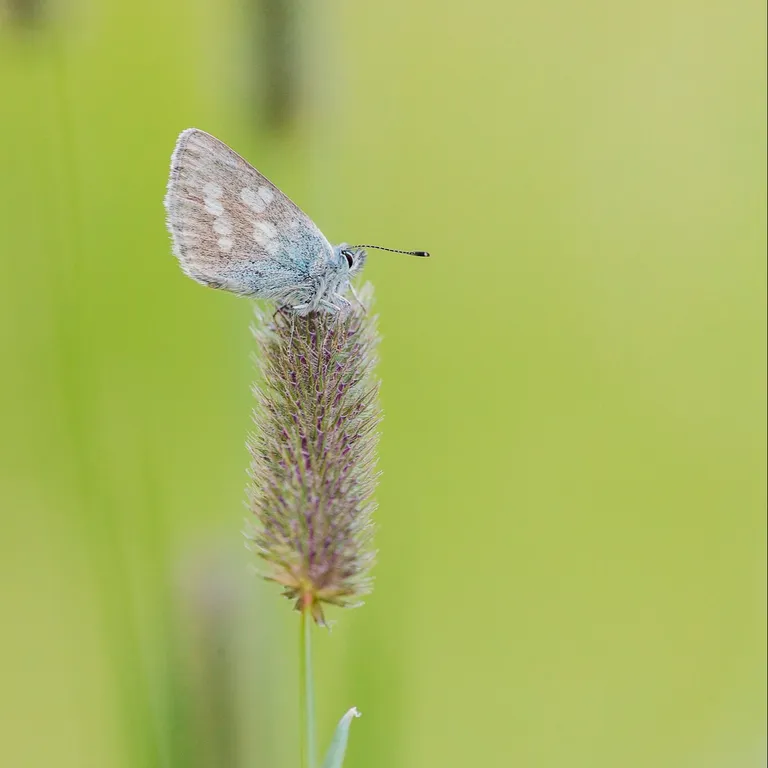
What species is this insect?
Agriades orbitulus (also Albulina orbitulus)
